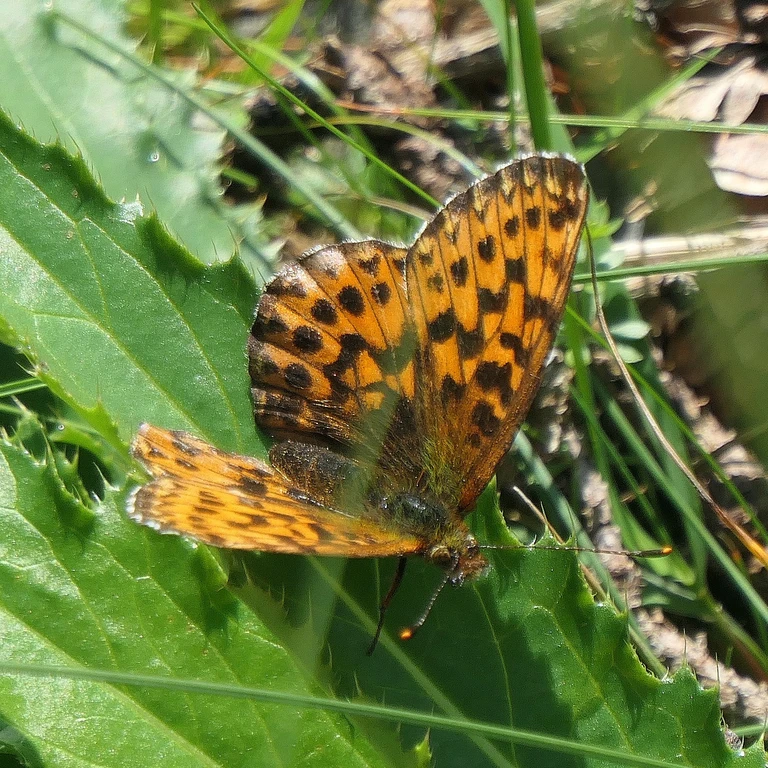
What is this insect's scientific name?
Boloria dia
